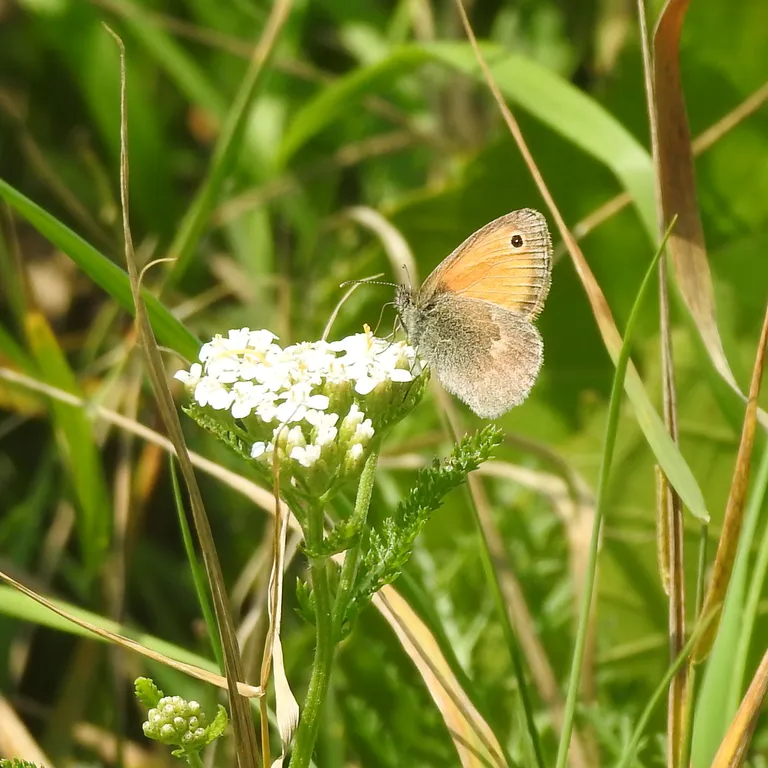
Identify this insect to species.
Coenonympha pamphilus
